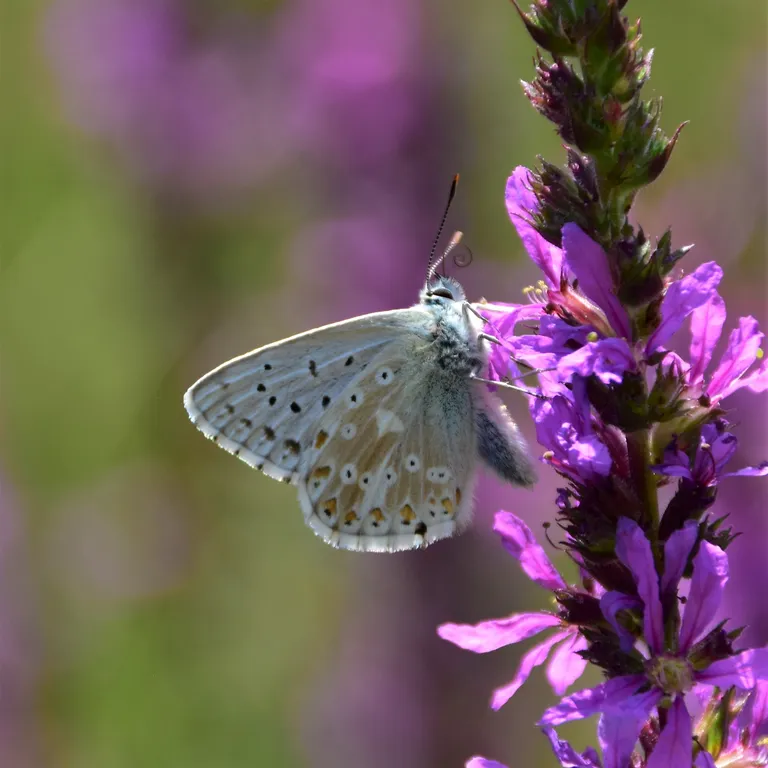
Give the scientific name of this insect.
Lysandra coridon
